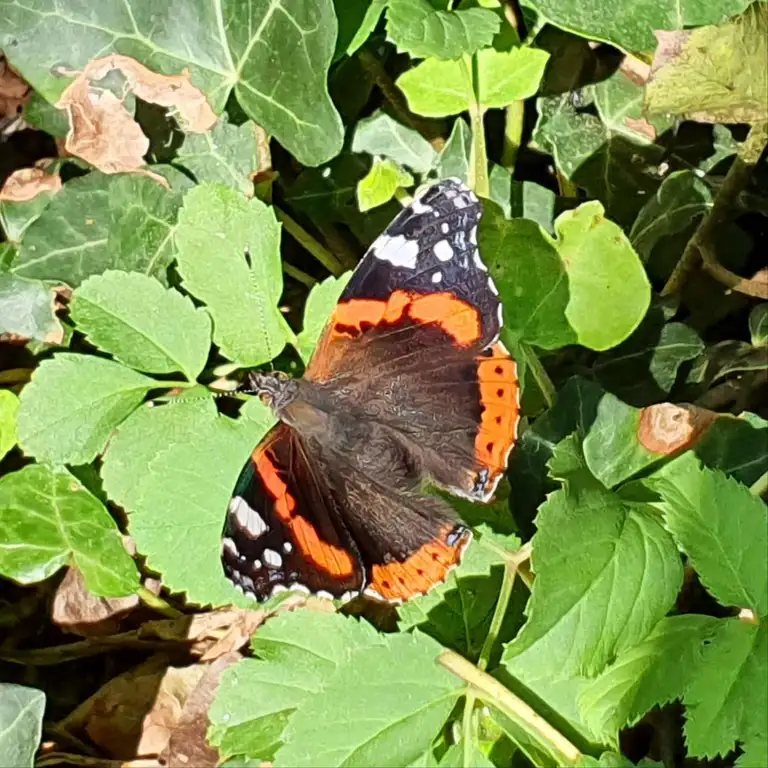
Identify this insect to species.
Vanessa atalanta
